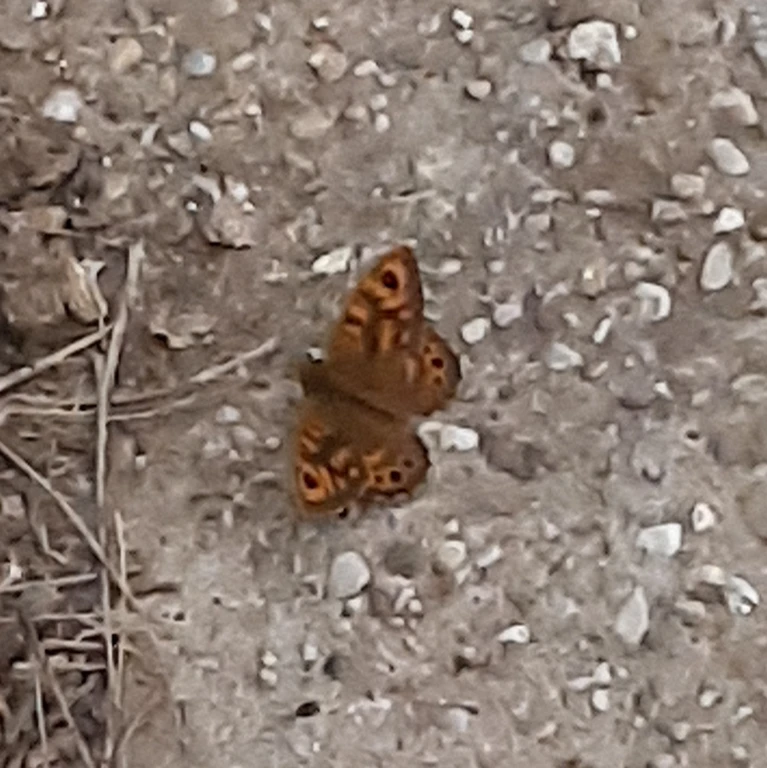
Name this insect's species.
Lasiommata megera (also Pararge megera)
